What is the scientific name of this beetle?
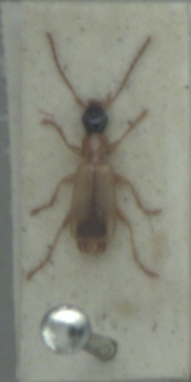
Demetrias monostigma
